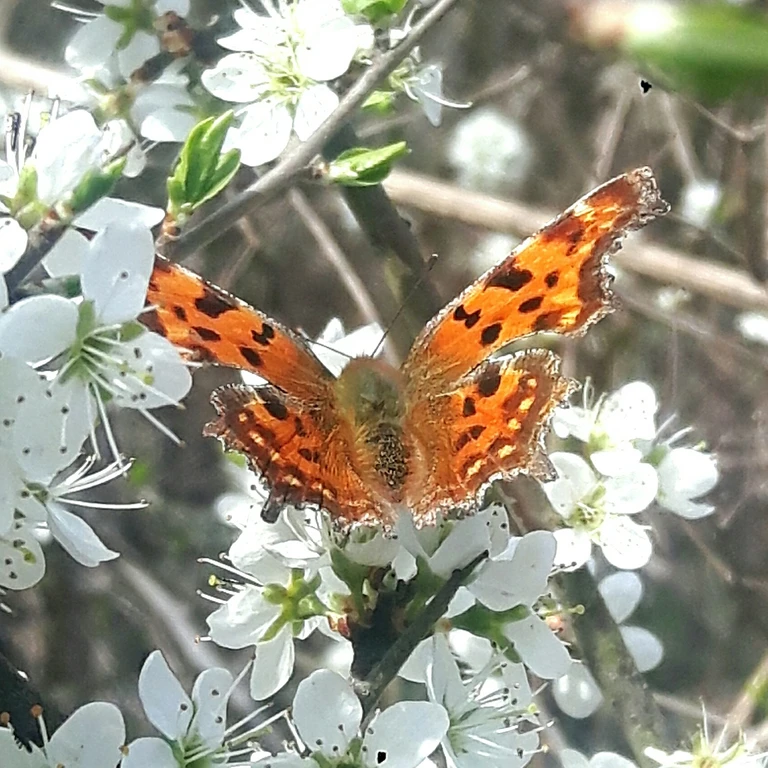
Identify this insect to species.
Polygonia c-album
